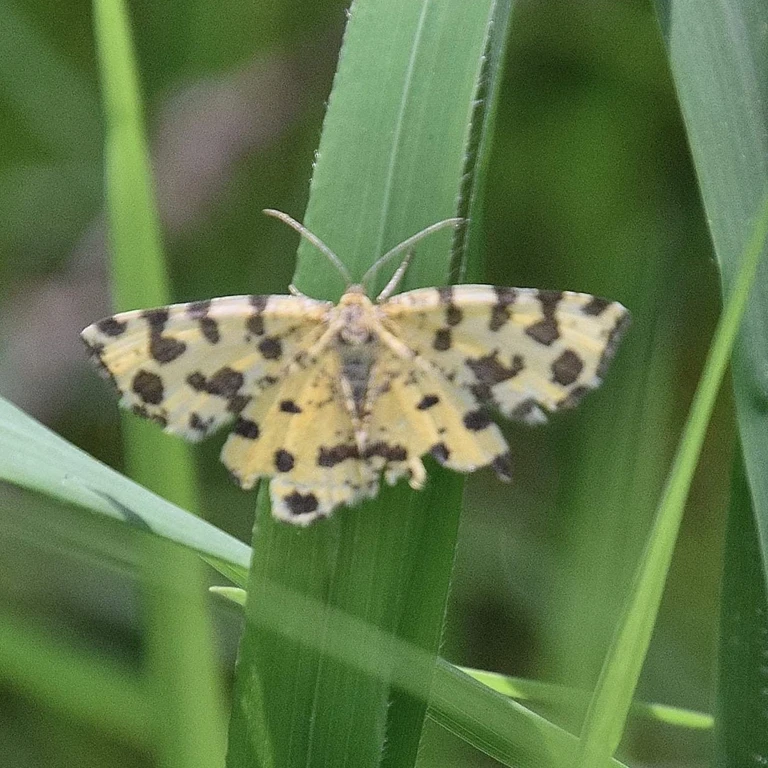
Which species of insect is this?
Pseudopanthera macularia
